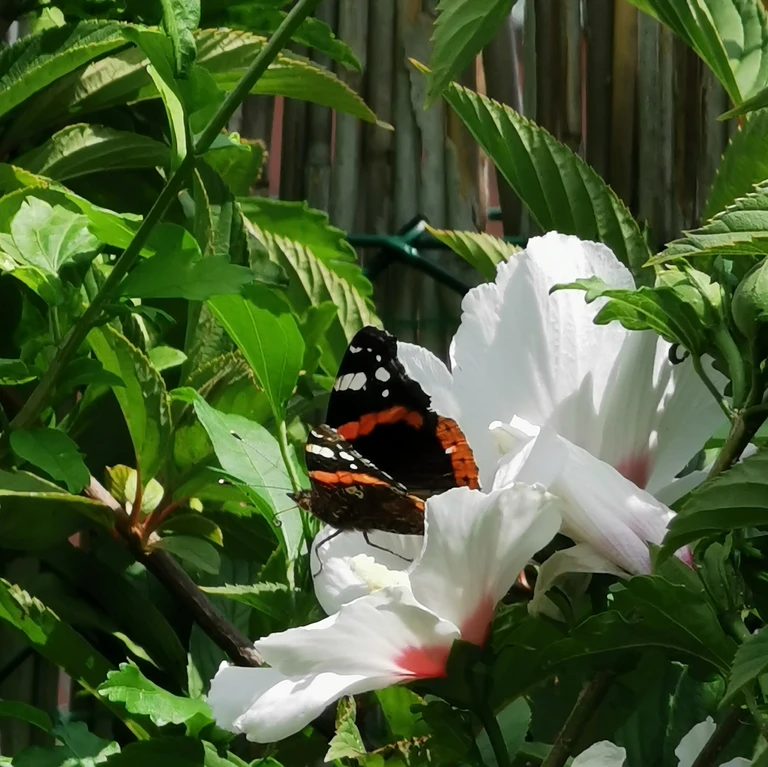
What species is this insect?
Vanessa atalanta
